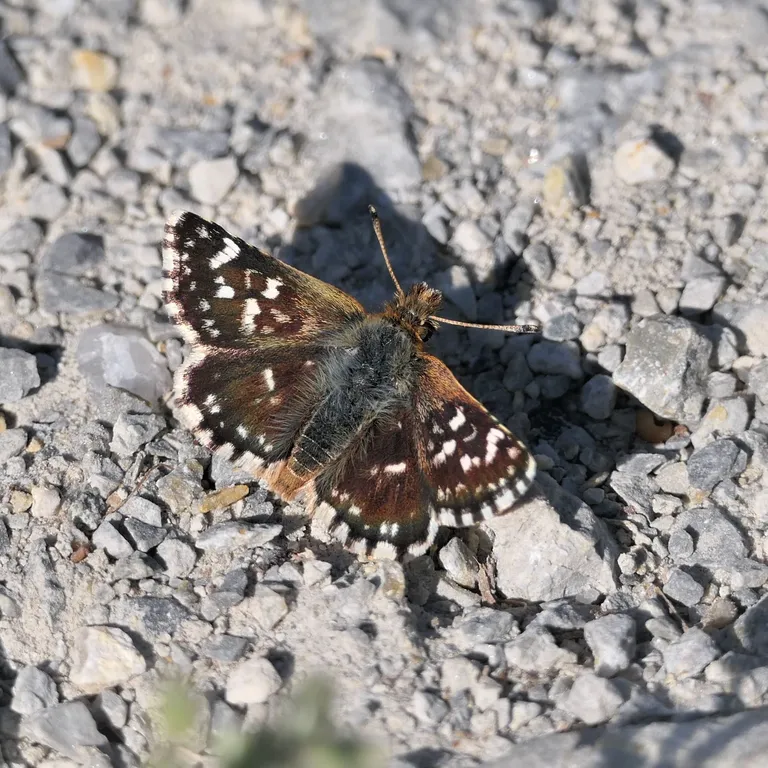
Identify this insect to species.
Spialia sertorius
